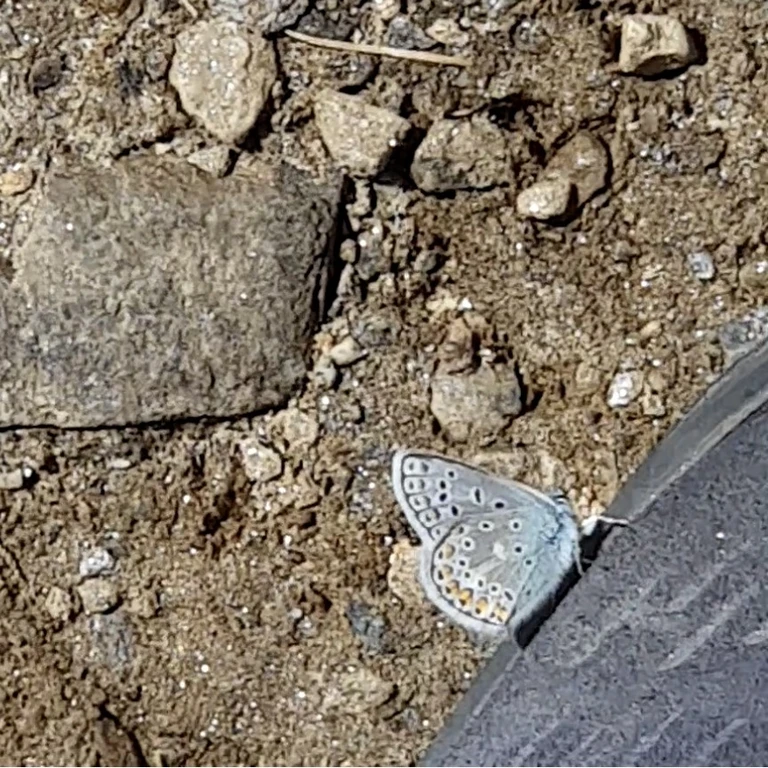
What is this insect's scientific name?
Polyommatus eros
